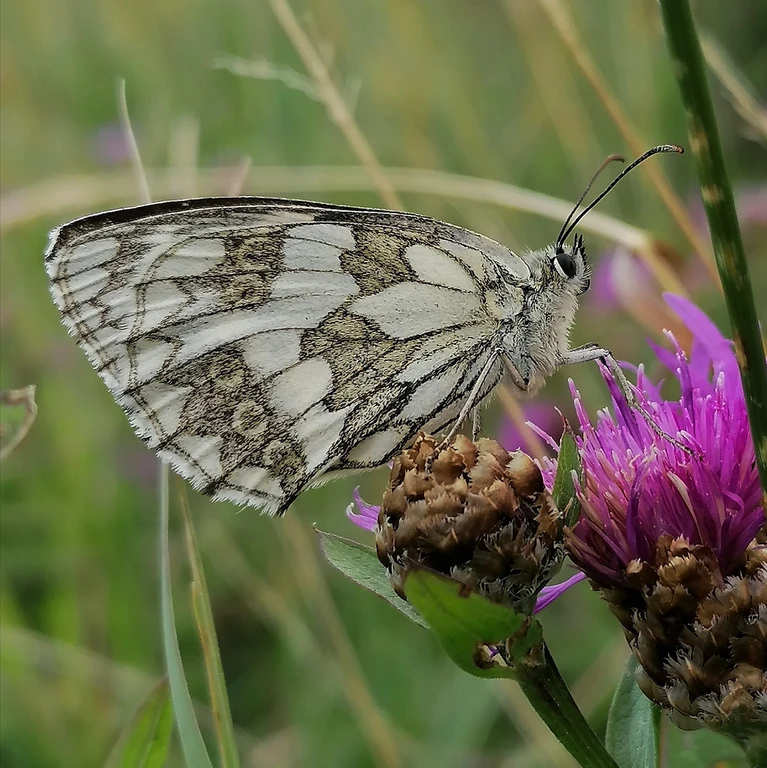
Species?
Melanargia galathea
